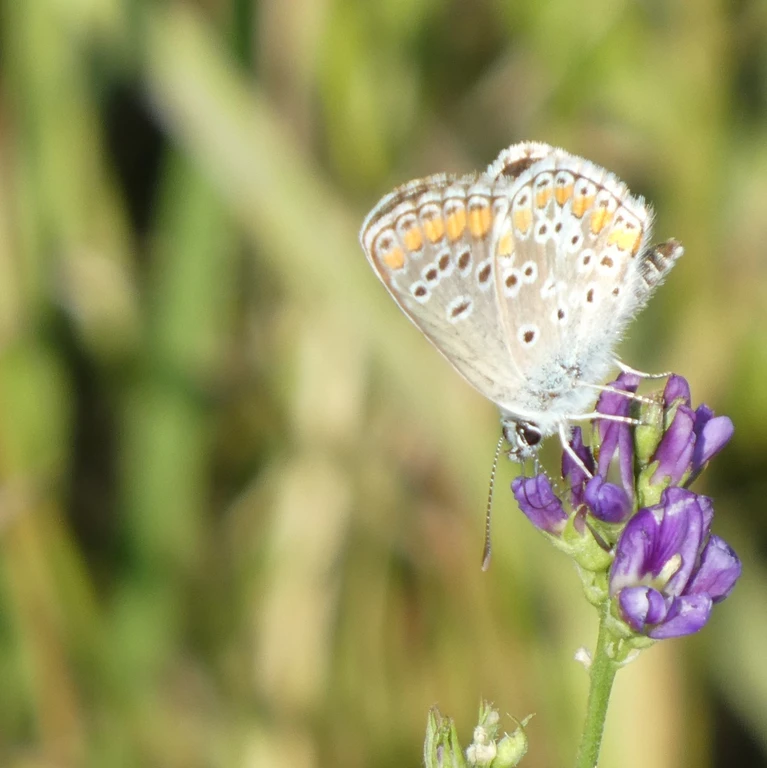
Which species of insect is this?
Aricia agestis/artaxerxes
